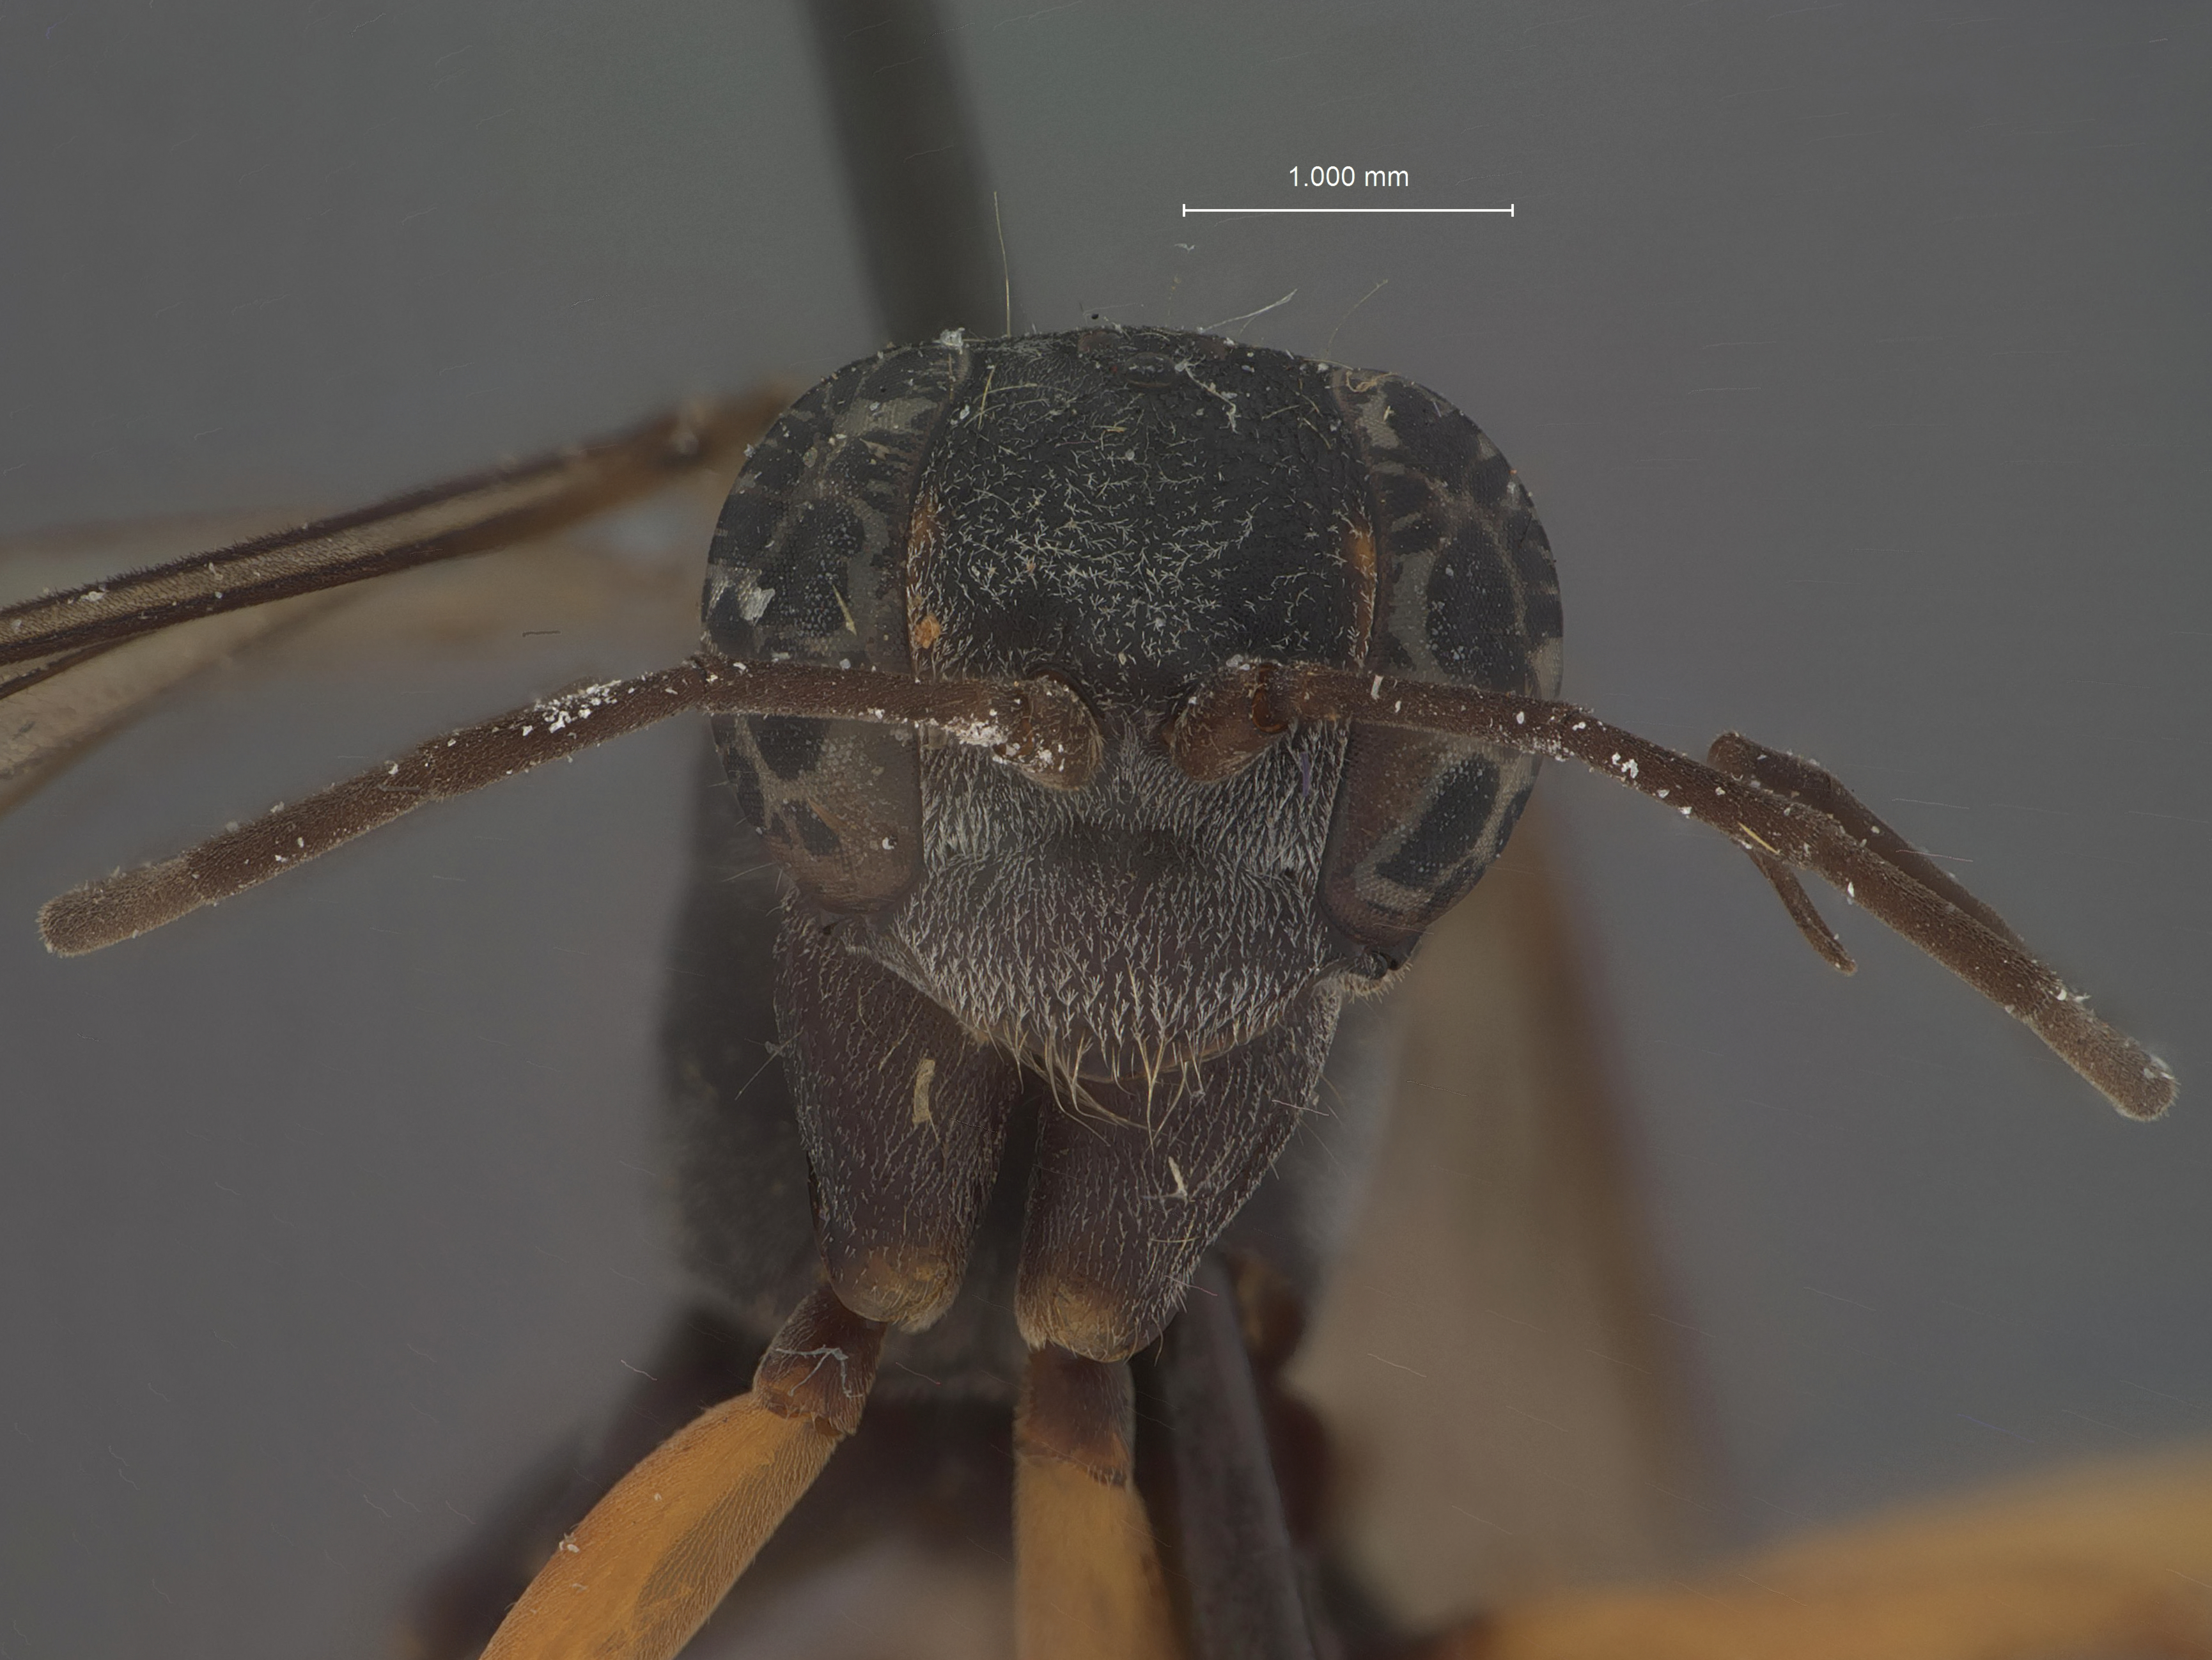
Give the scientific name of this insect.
Auplopus nigriculus
